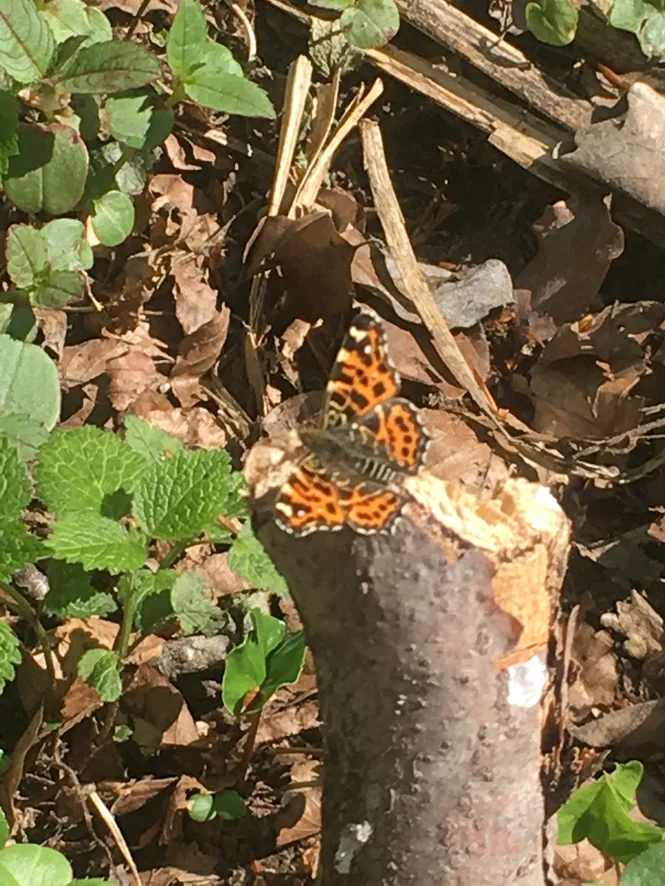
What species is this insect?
Araschnia levana
